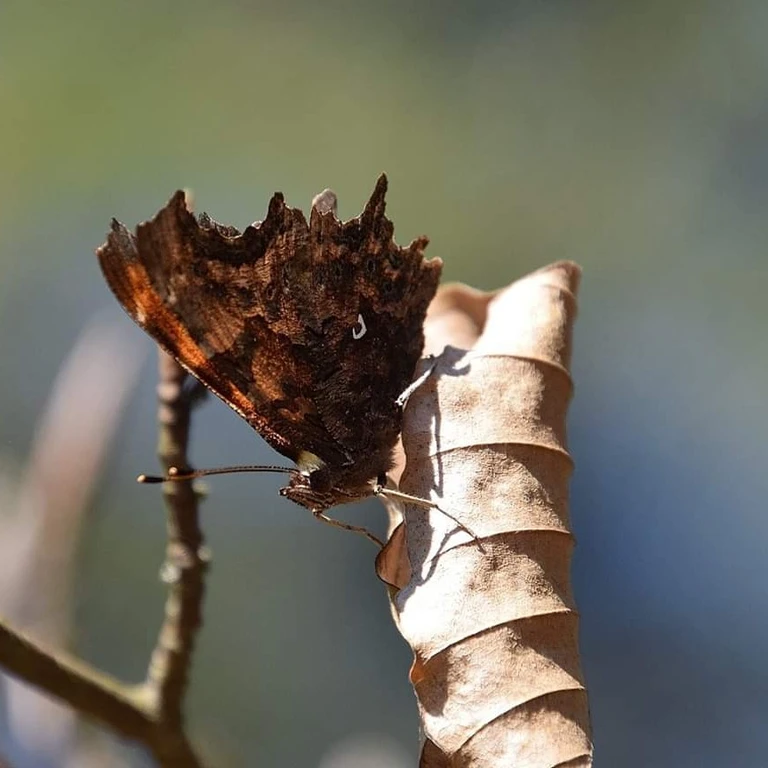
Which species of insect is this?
Polygonia c-album
